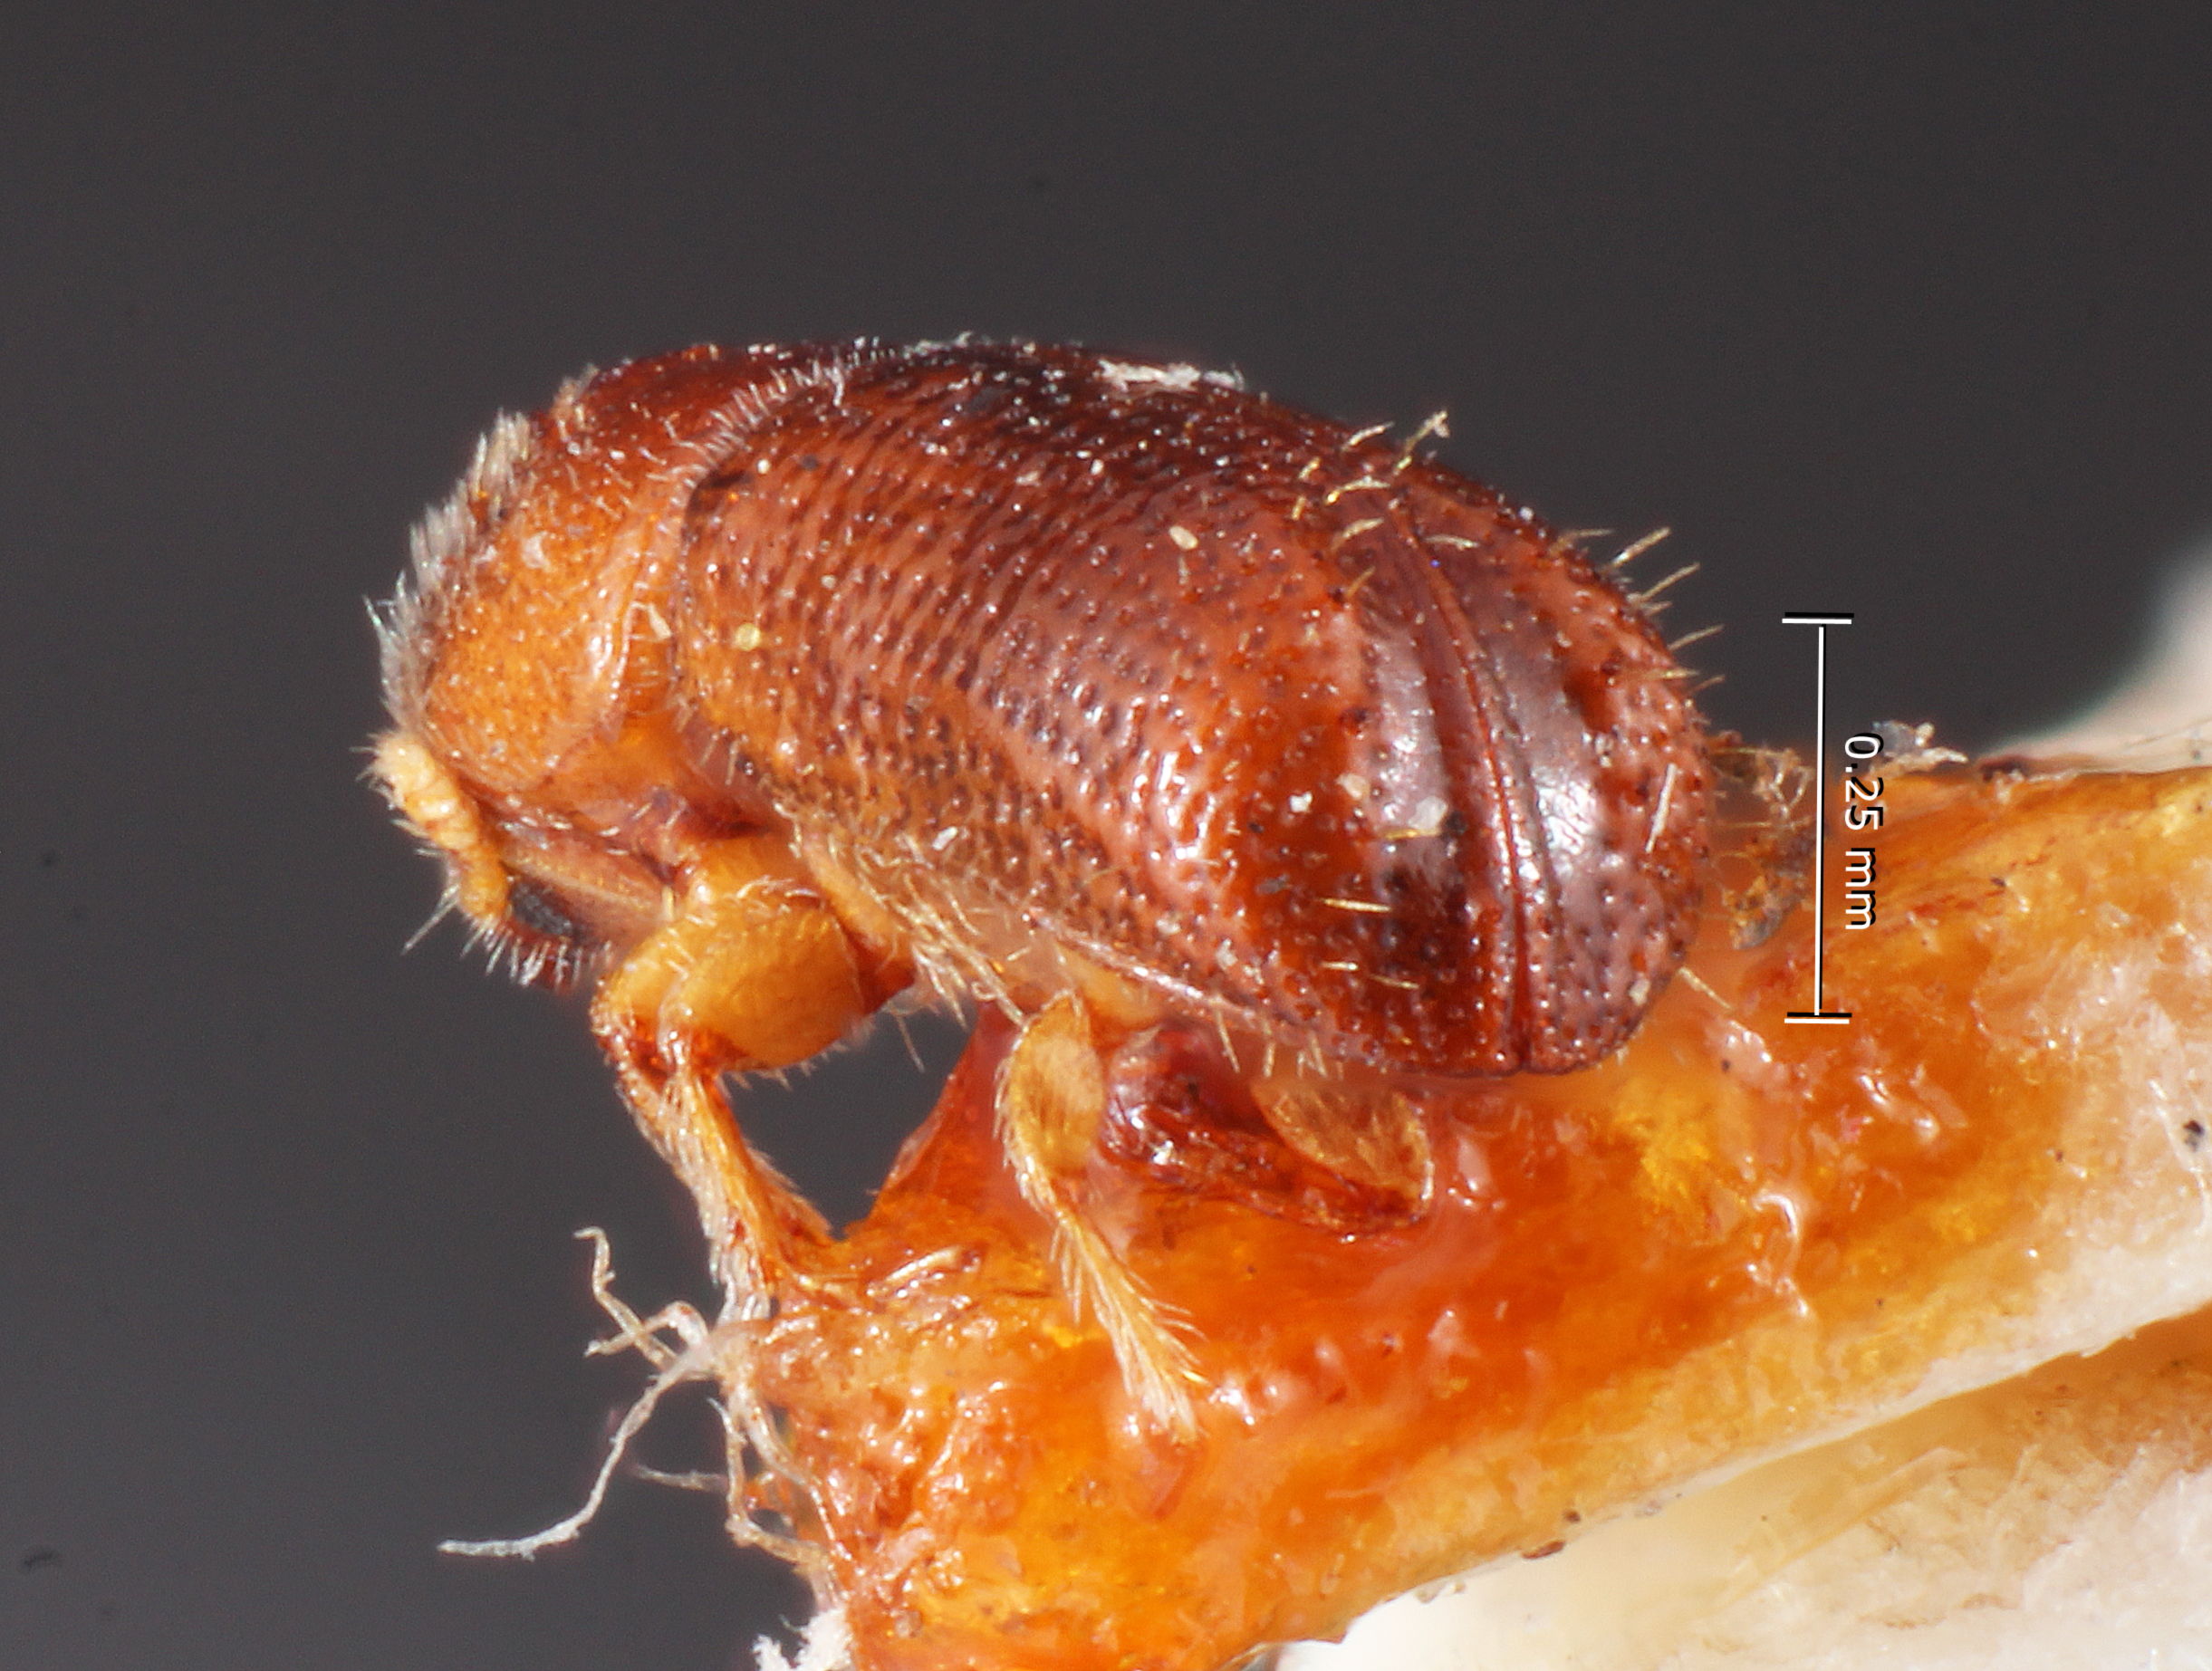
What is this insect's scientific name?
Pityophthorus fortis
